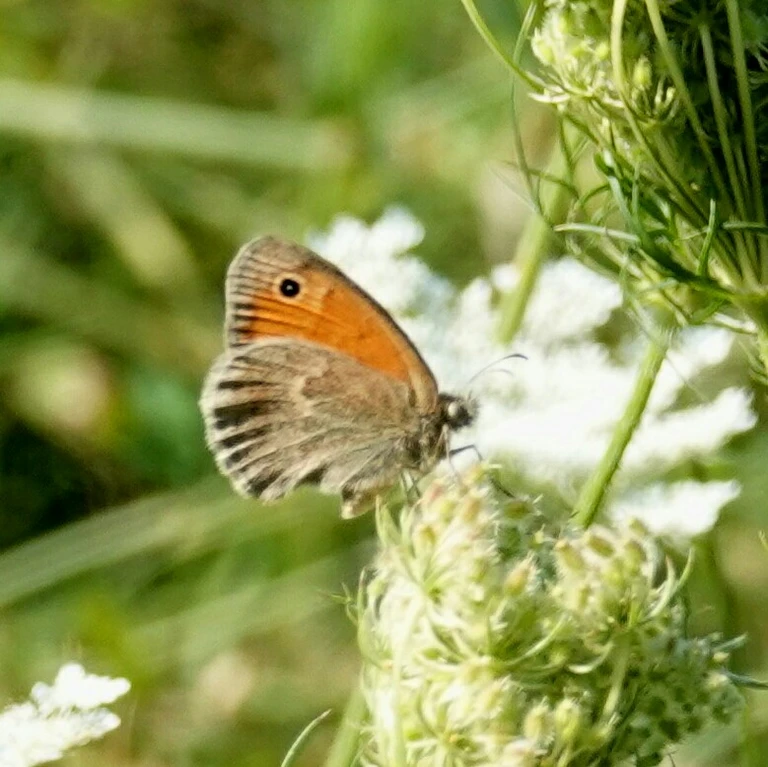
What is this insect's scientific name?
Coenonympha pamphilus
